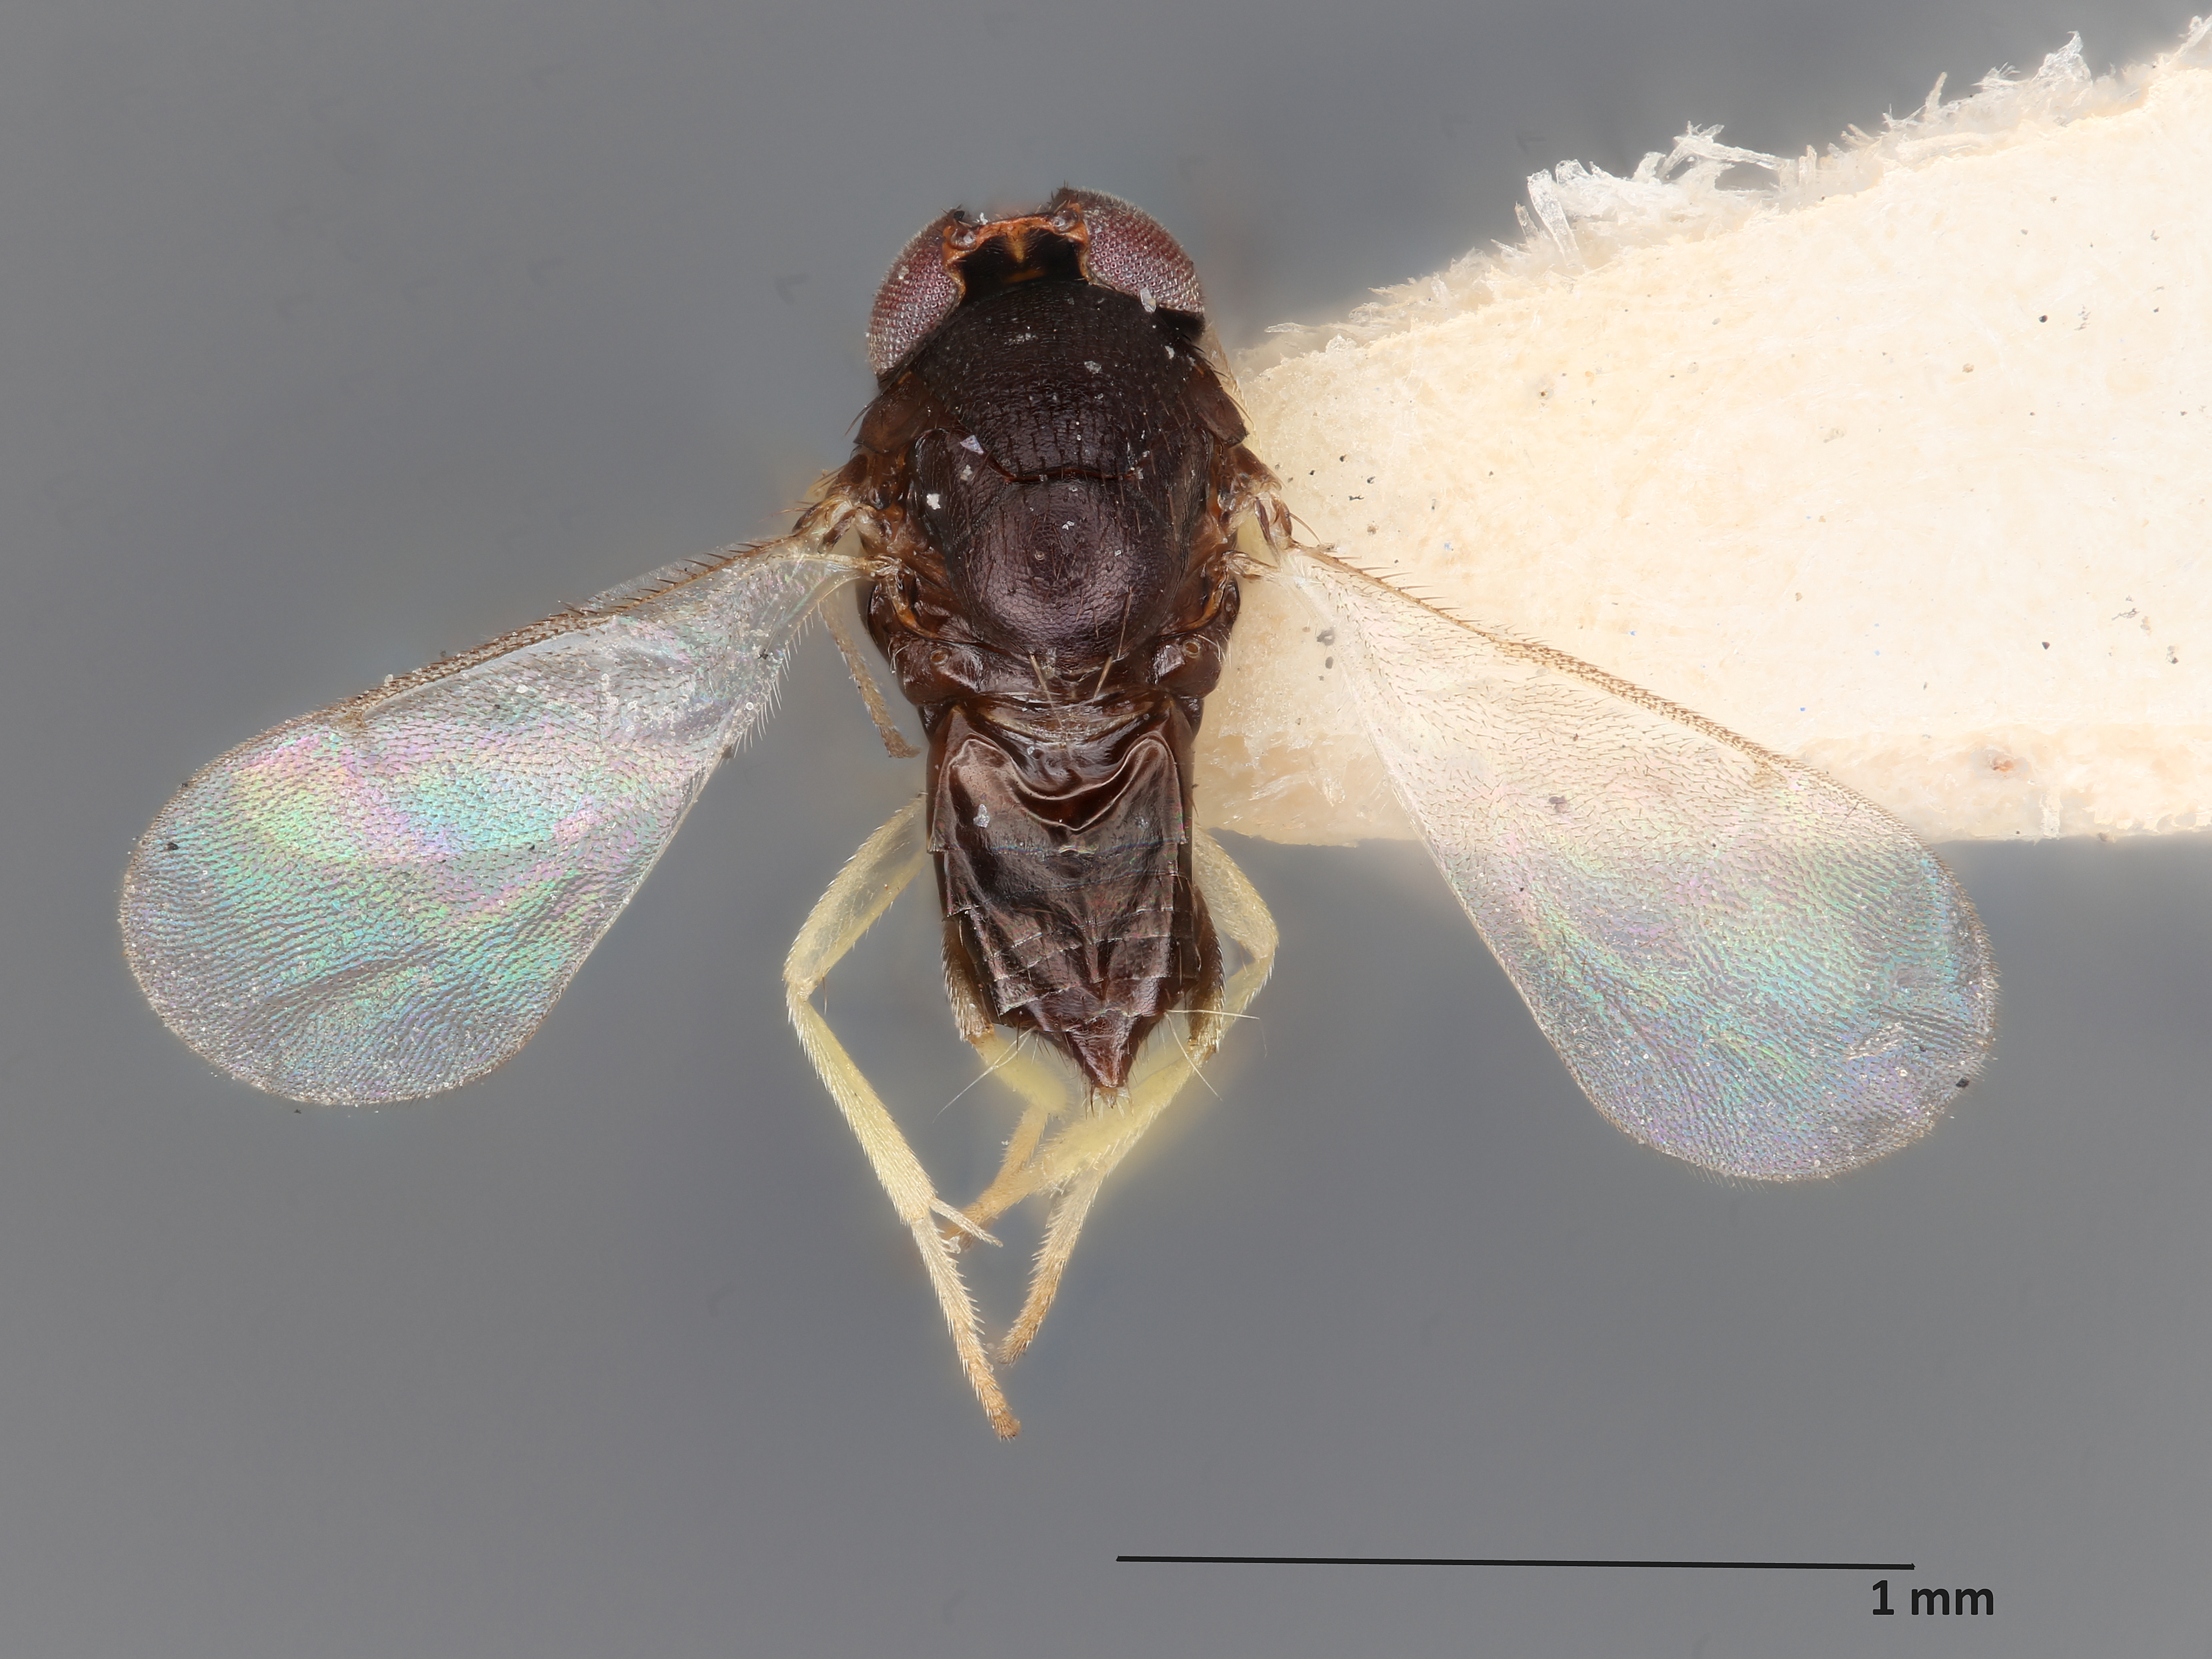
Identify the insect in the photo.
Coccophagus gossypariae
